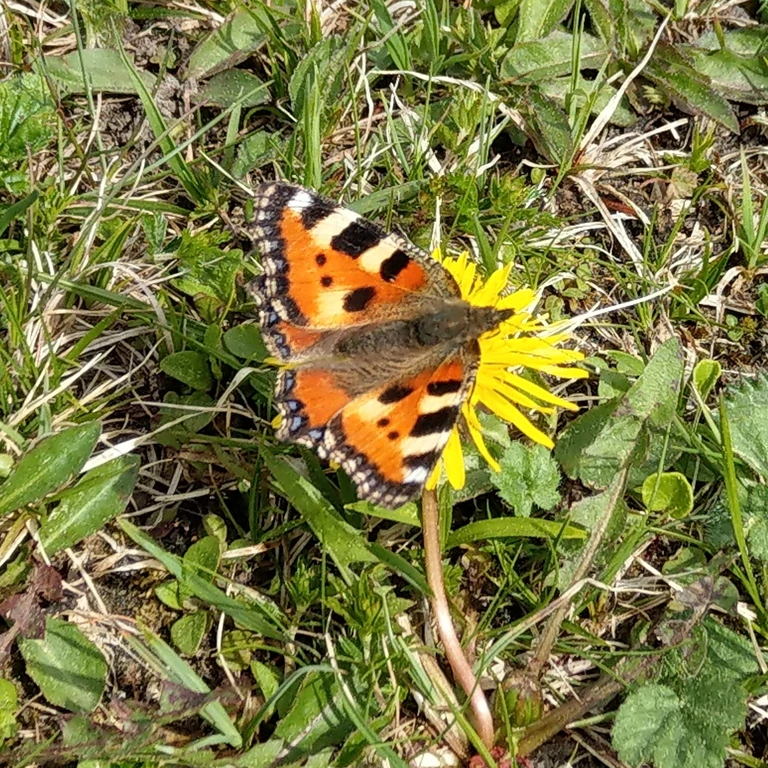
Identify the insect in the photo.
Aglais urticae
